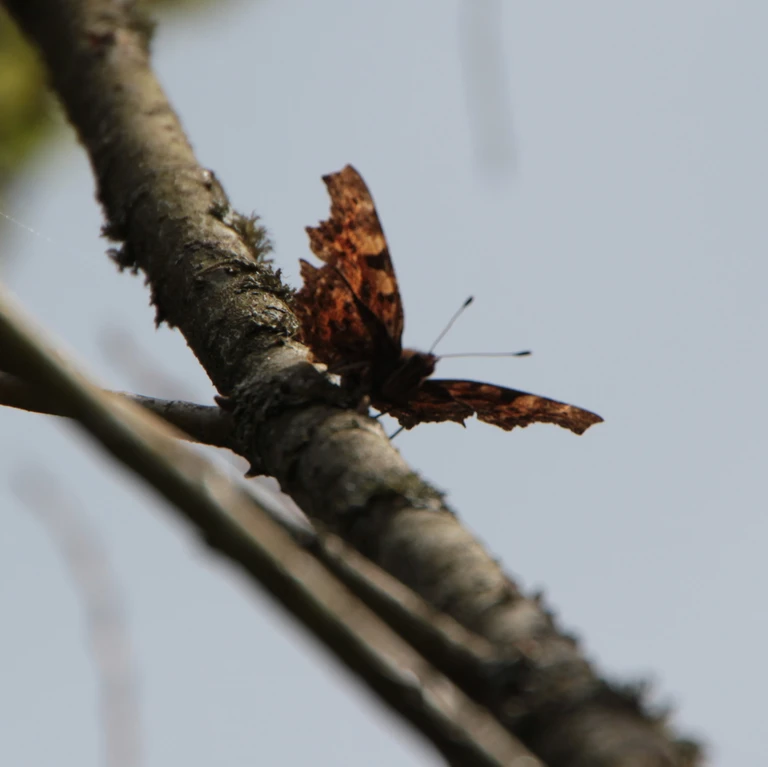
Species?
Polygonia c-album
